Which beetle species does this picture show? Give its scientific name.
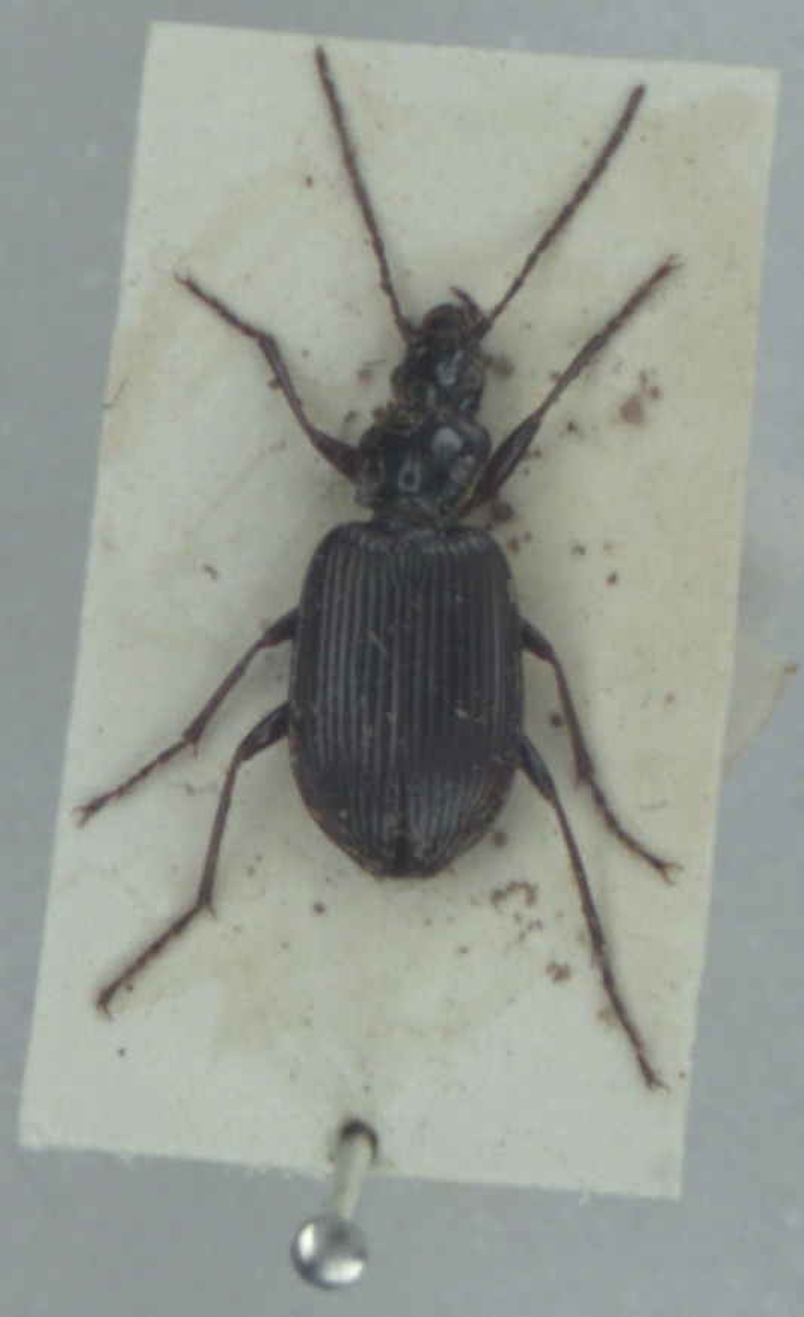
Platynus assimilis
